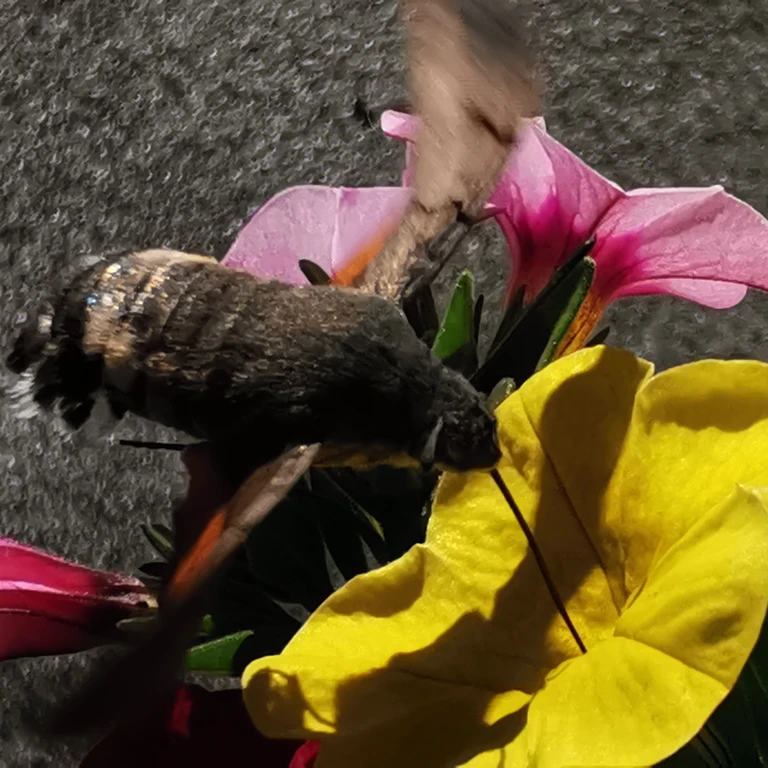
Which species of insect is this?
Macroglossum stellatarum
